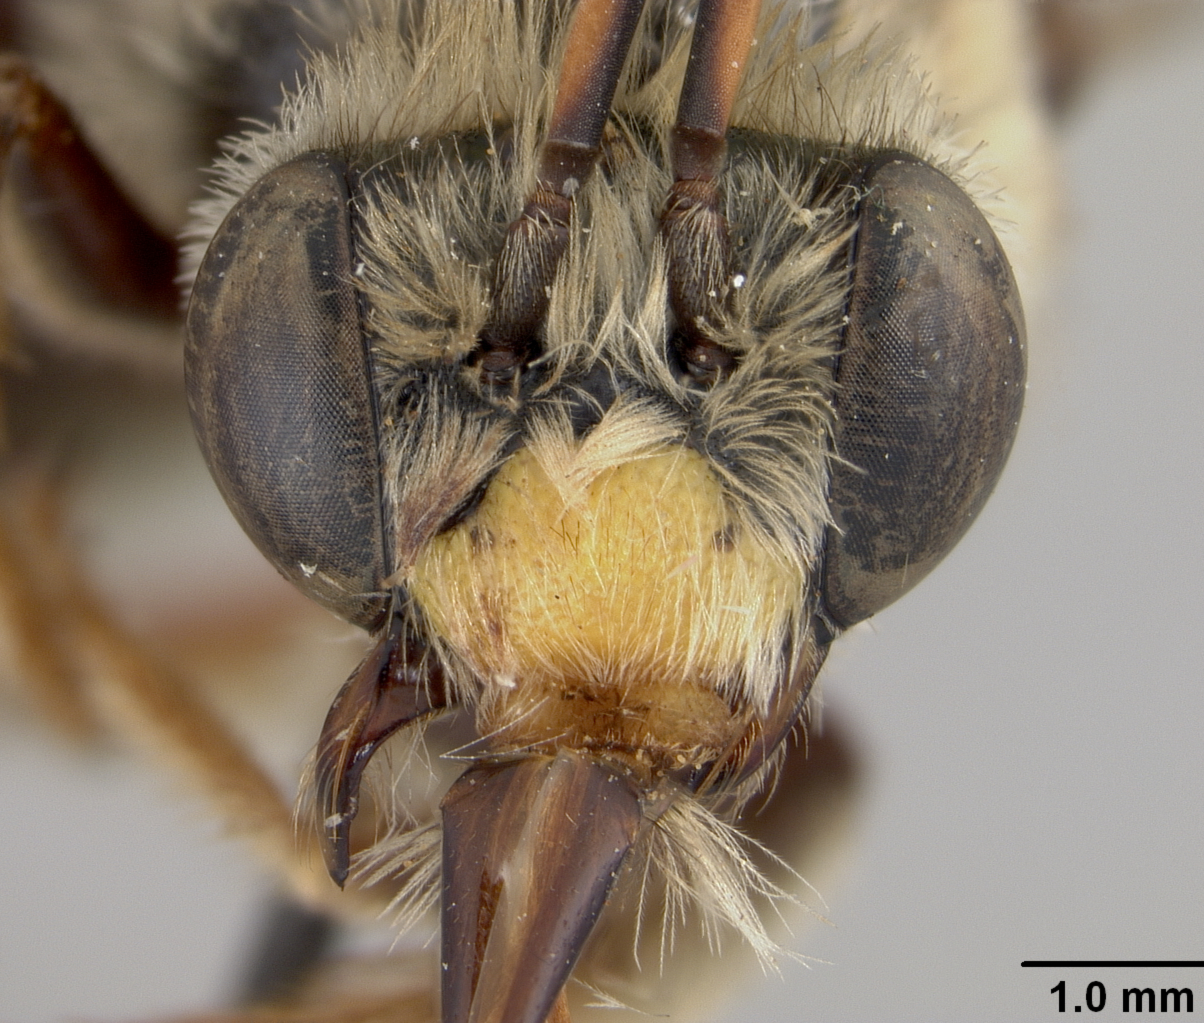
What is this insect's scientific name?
Melissodes maesta
